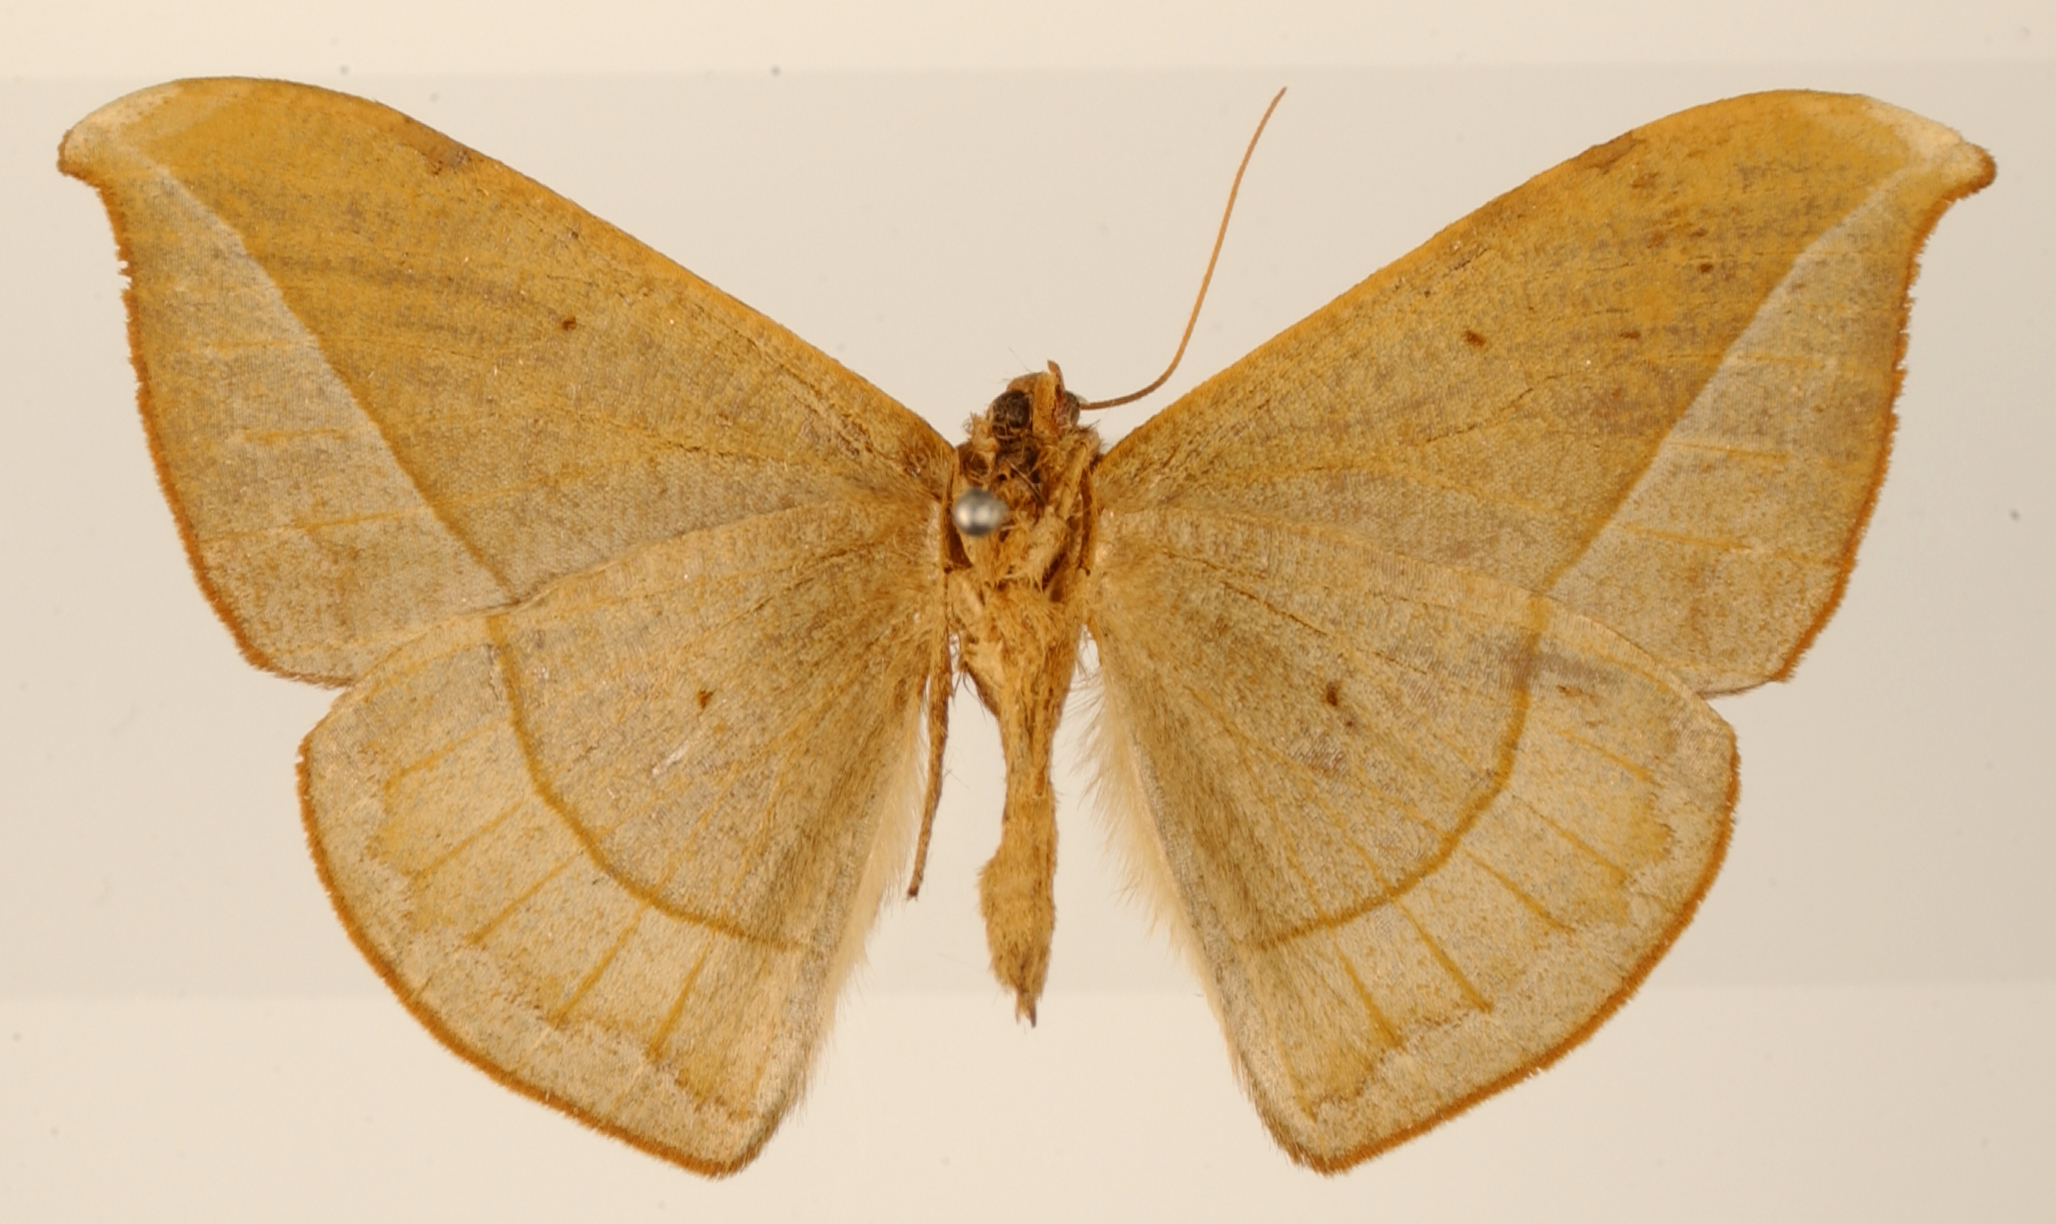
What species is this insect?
Microgonia subfalcata
